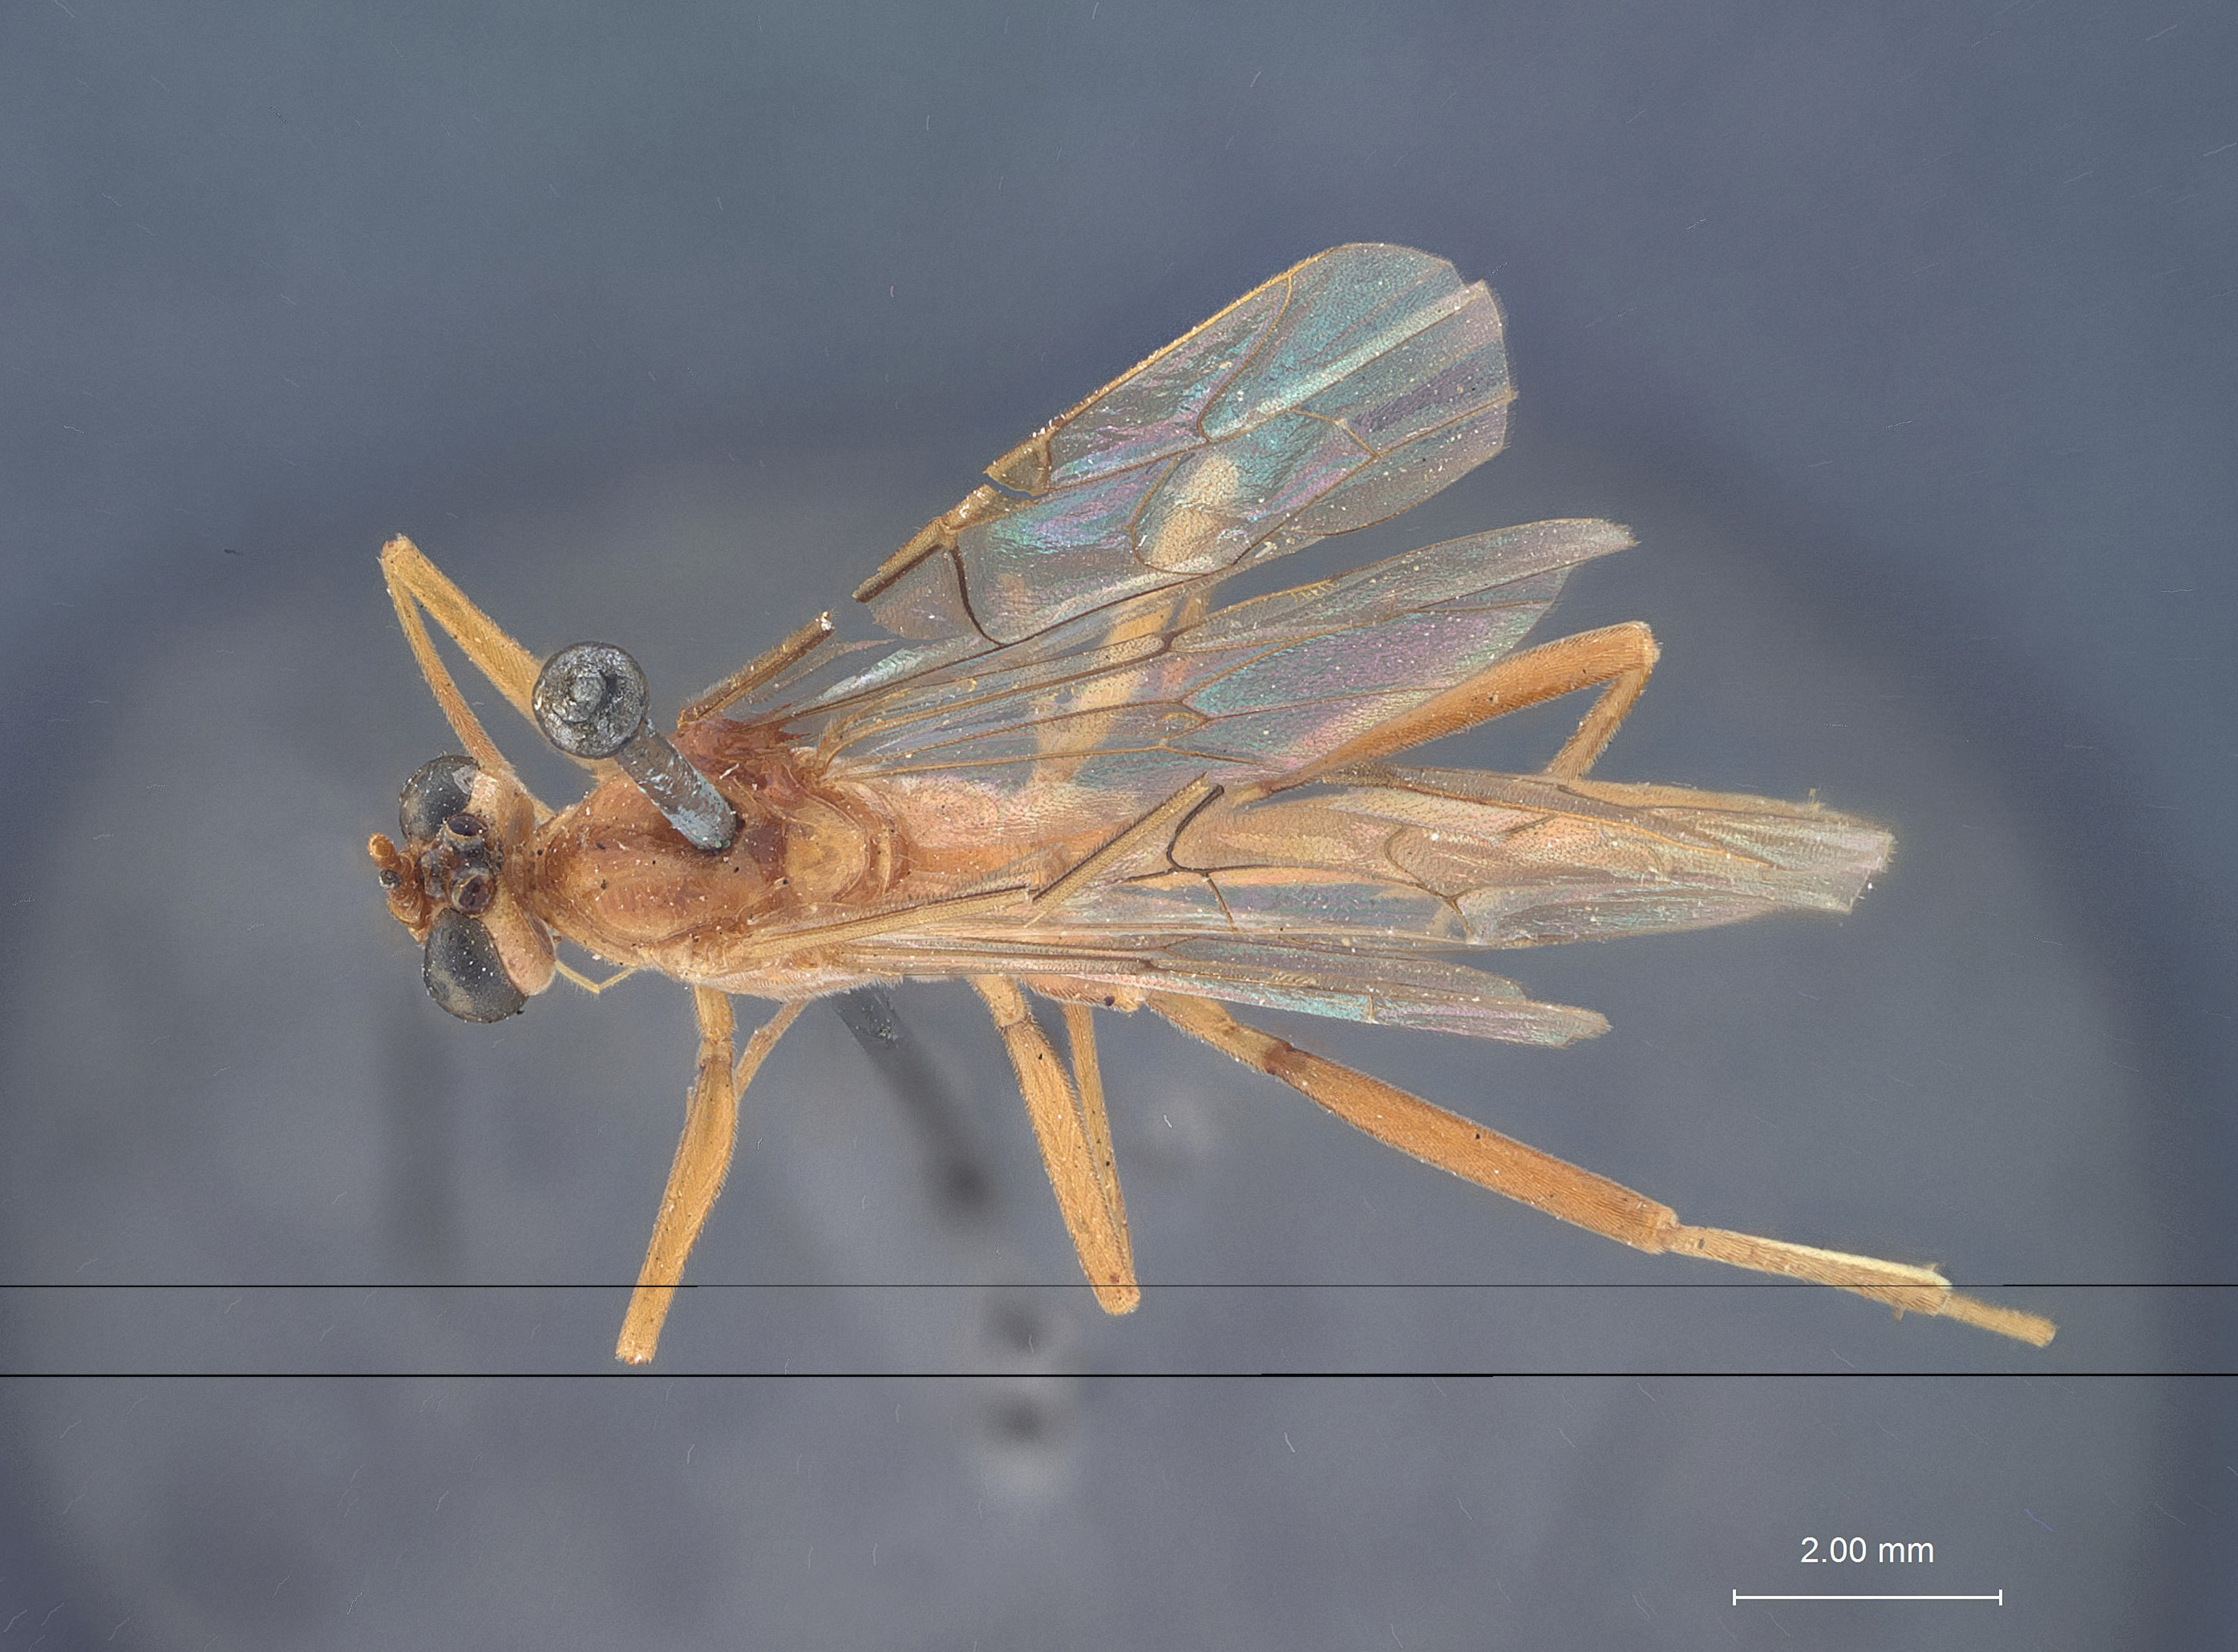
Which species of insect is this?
Paniscus orbus
